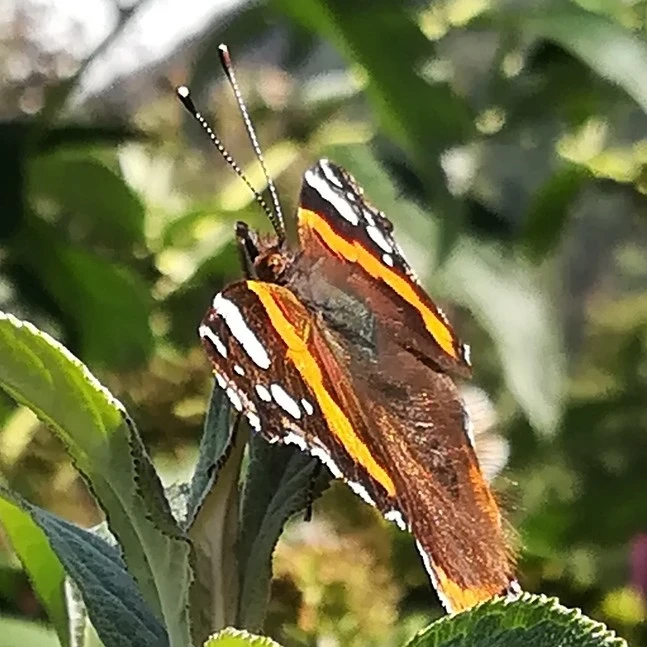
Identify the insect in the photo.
Vanessa atalanta
